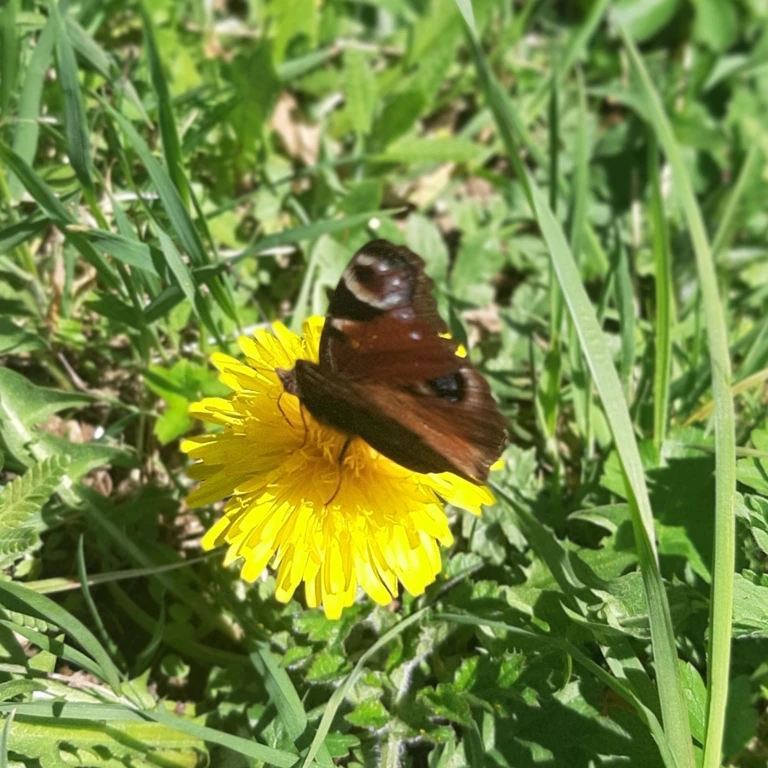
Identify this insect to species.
Aglais io
